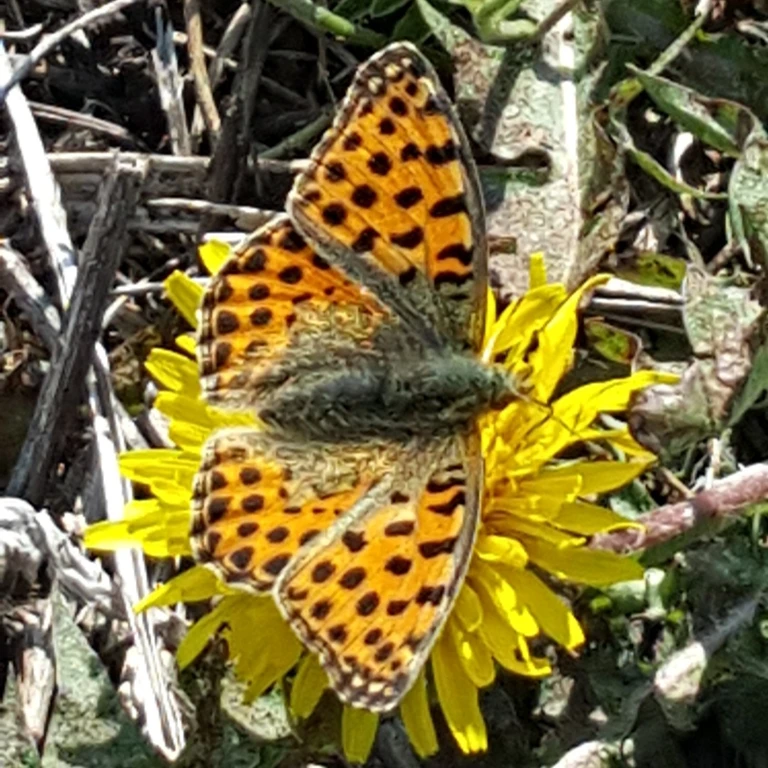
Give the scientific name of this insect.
Issoria lathonia
